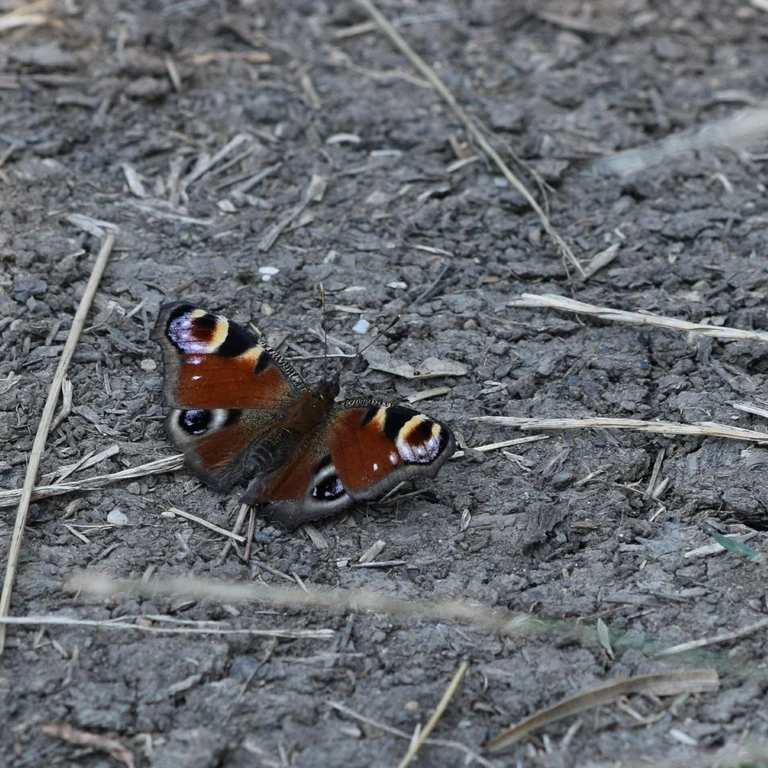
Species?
Aglais io
